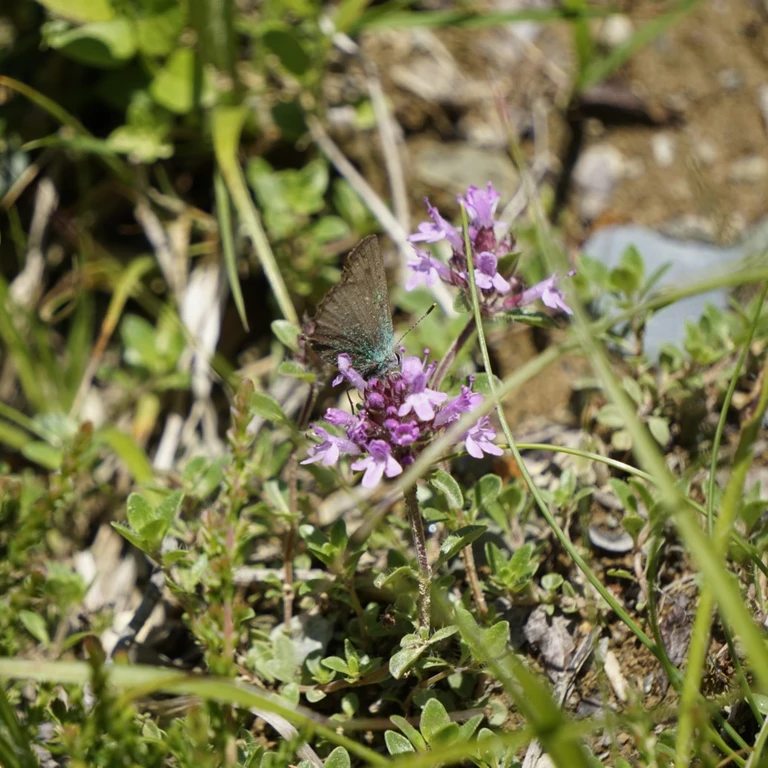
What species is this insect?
Callophrys rubi
